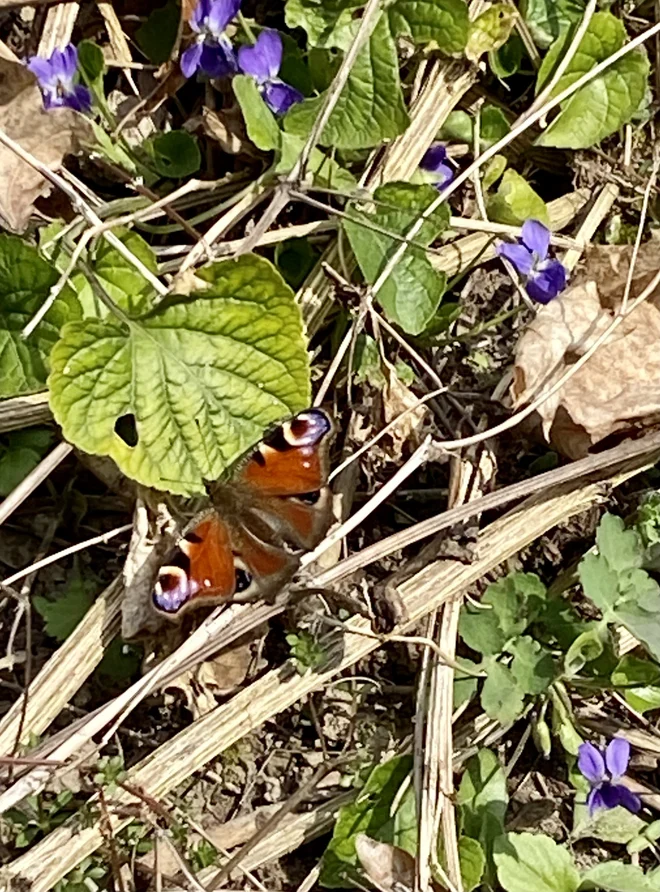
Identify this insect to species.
Aglais io
